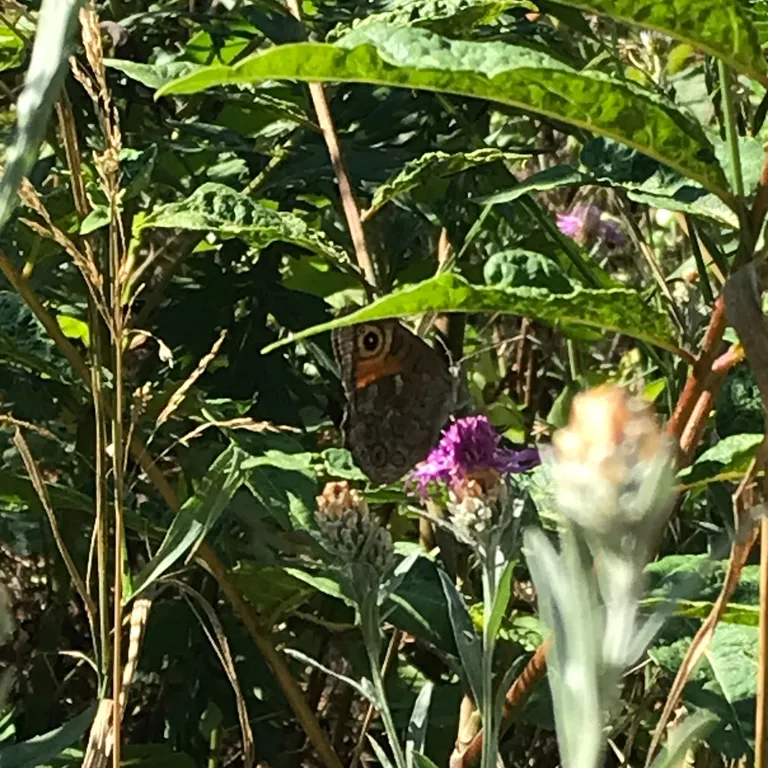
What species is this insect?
Lasiommata maera (also Pararge maera)
